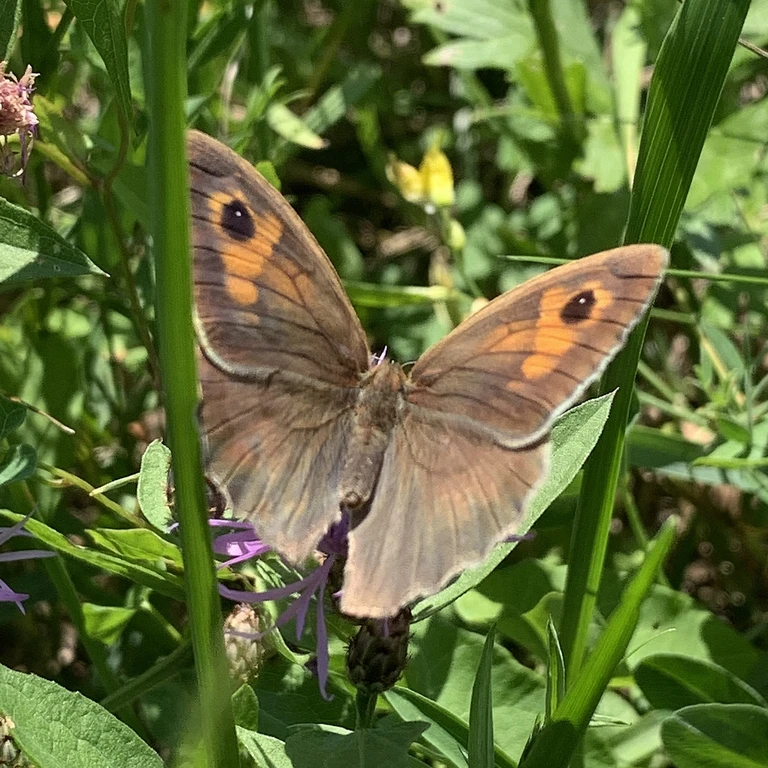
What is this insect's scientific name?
Maniola jurtina
